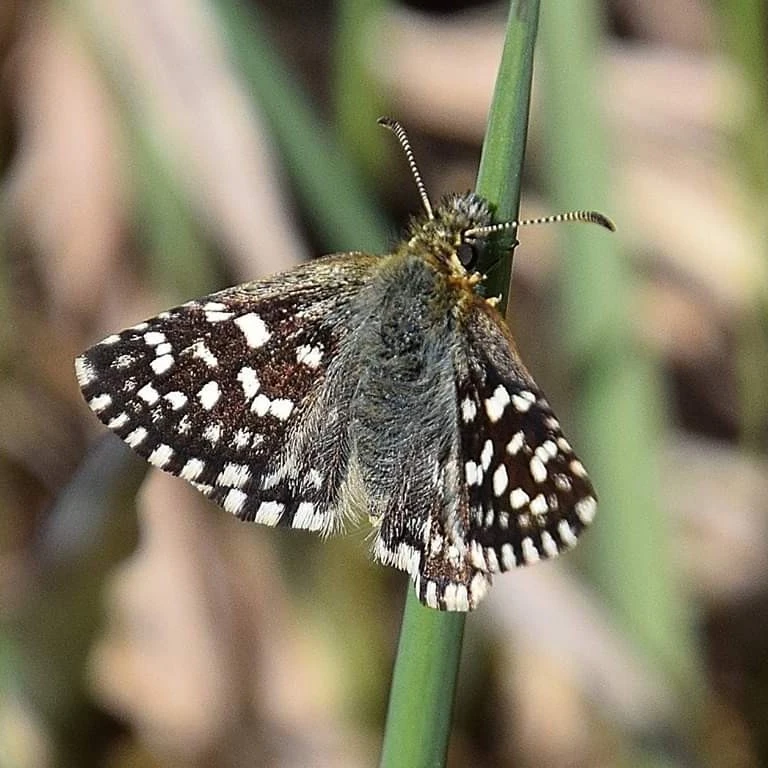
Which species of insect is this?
Pyrgus malvae
